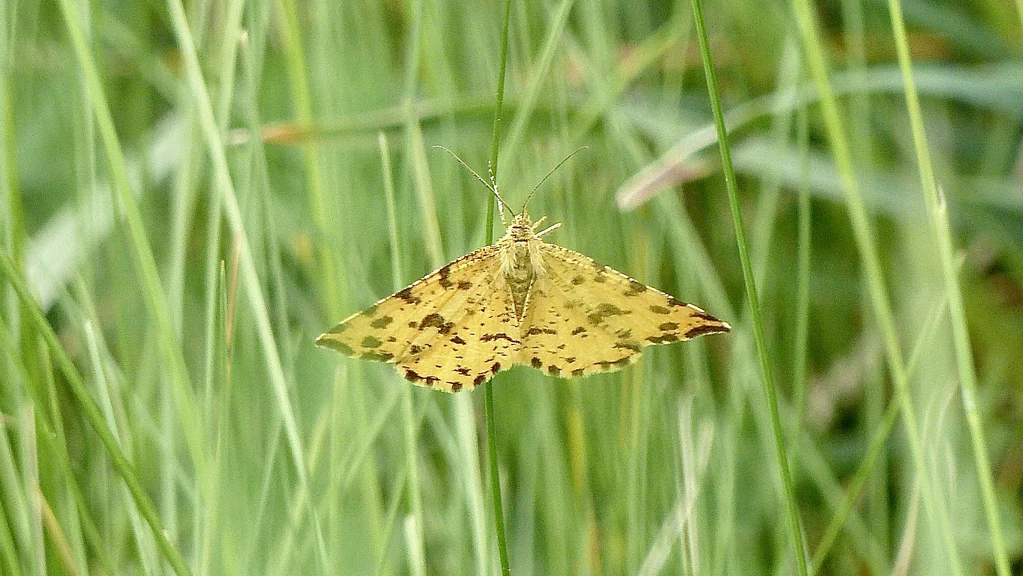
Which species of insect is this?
Pseudopanthera macularia
